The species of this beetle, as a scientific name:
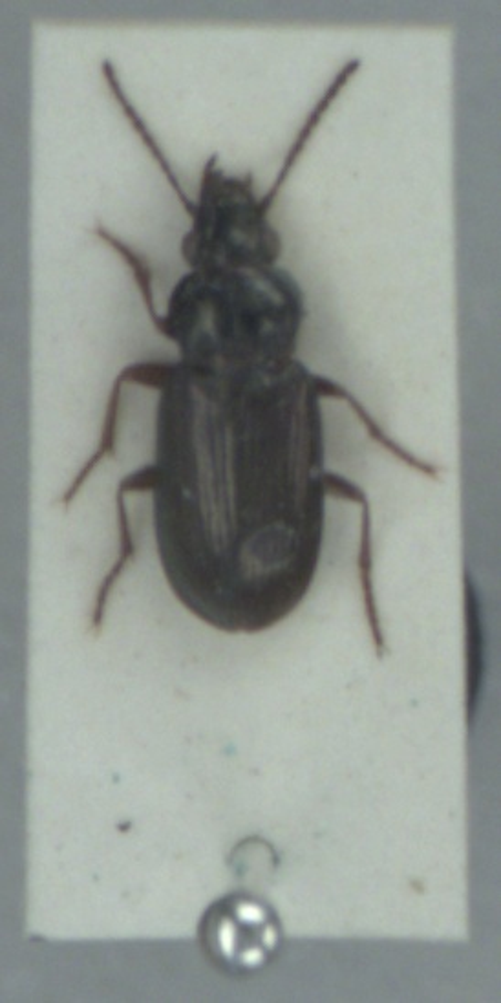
Pogonus littoralis
